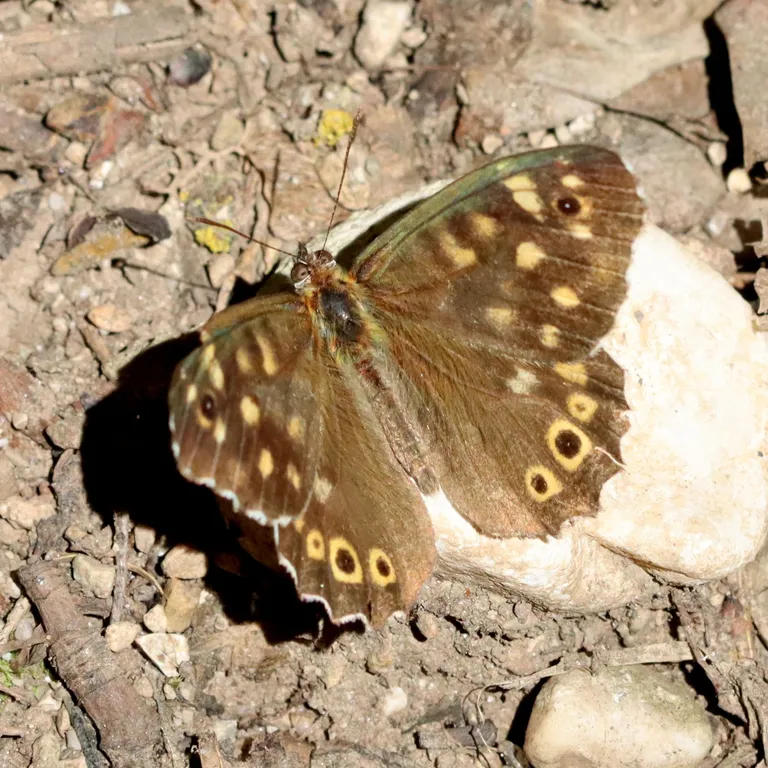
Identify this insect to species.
Pararge aegeria
